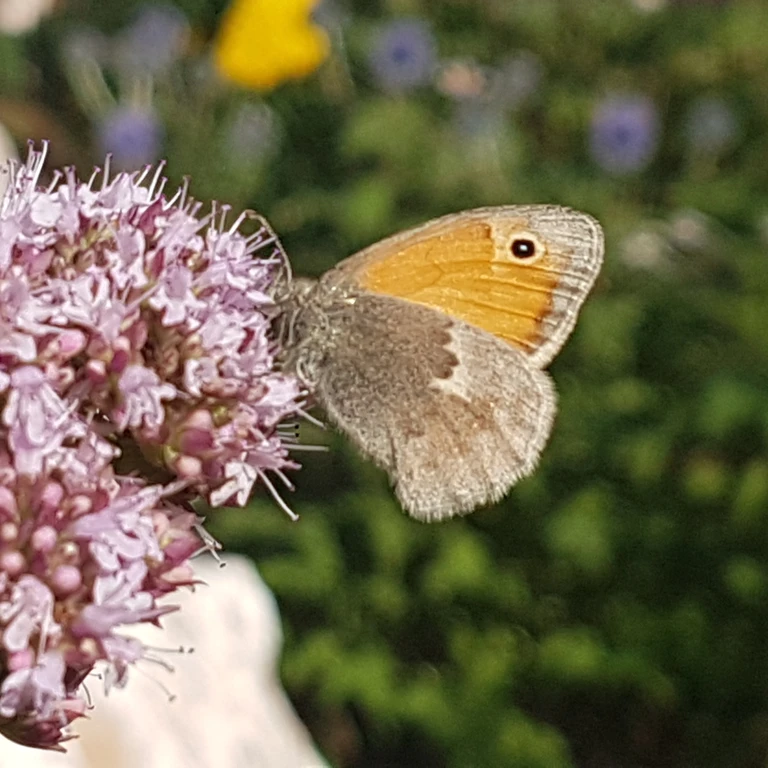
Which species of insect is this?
Coenonympha pamphilus
